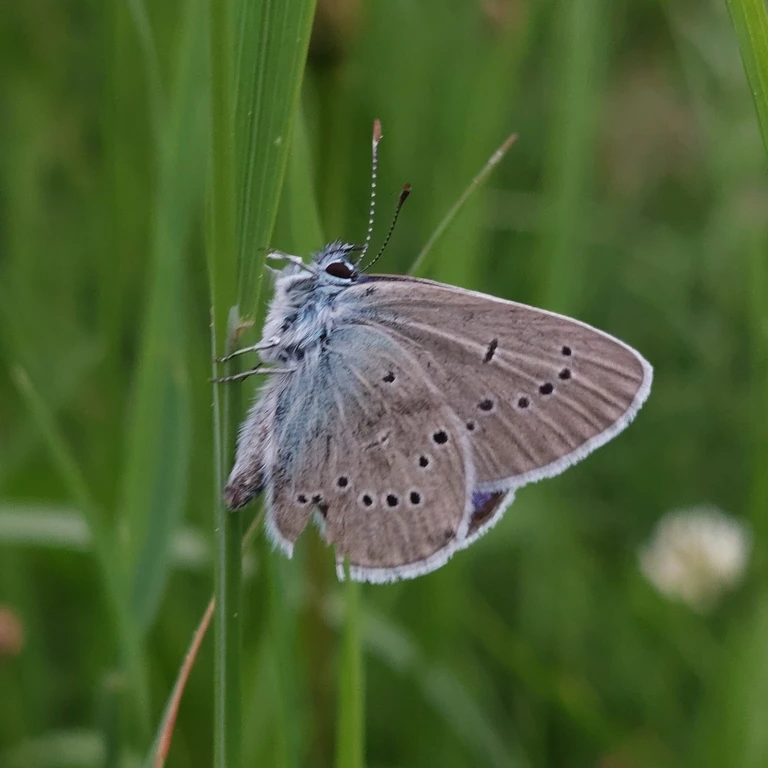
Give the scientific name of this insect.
Cyaniris semiargus
